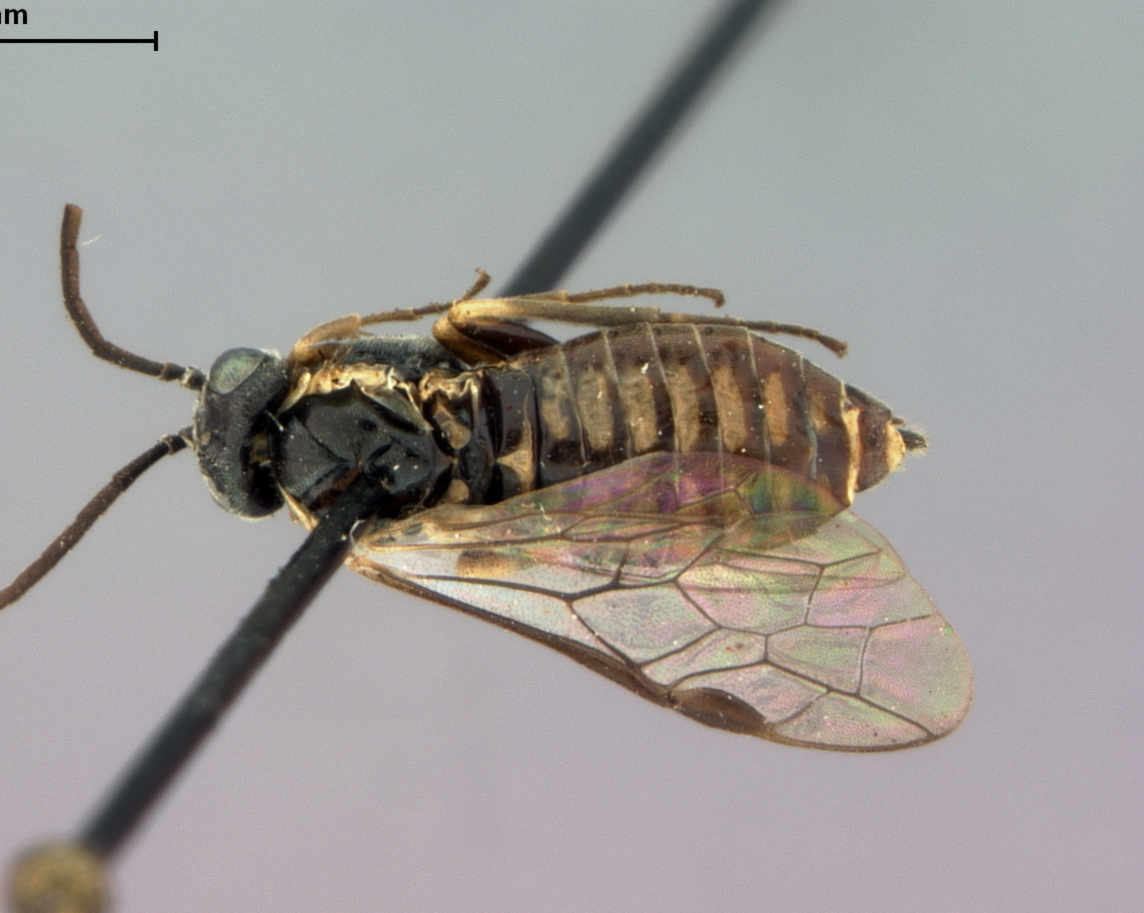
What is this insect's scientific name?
Monosoma maura
